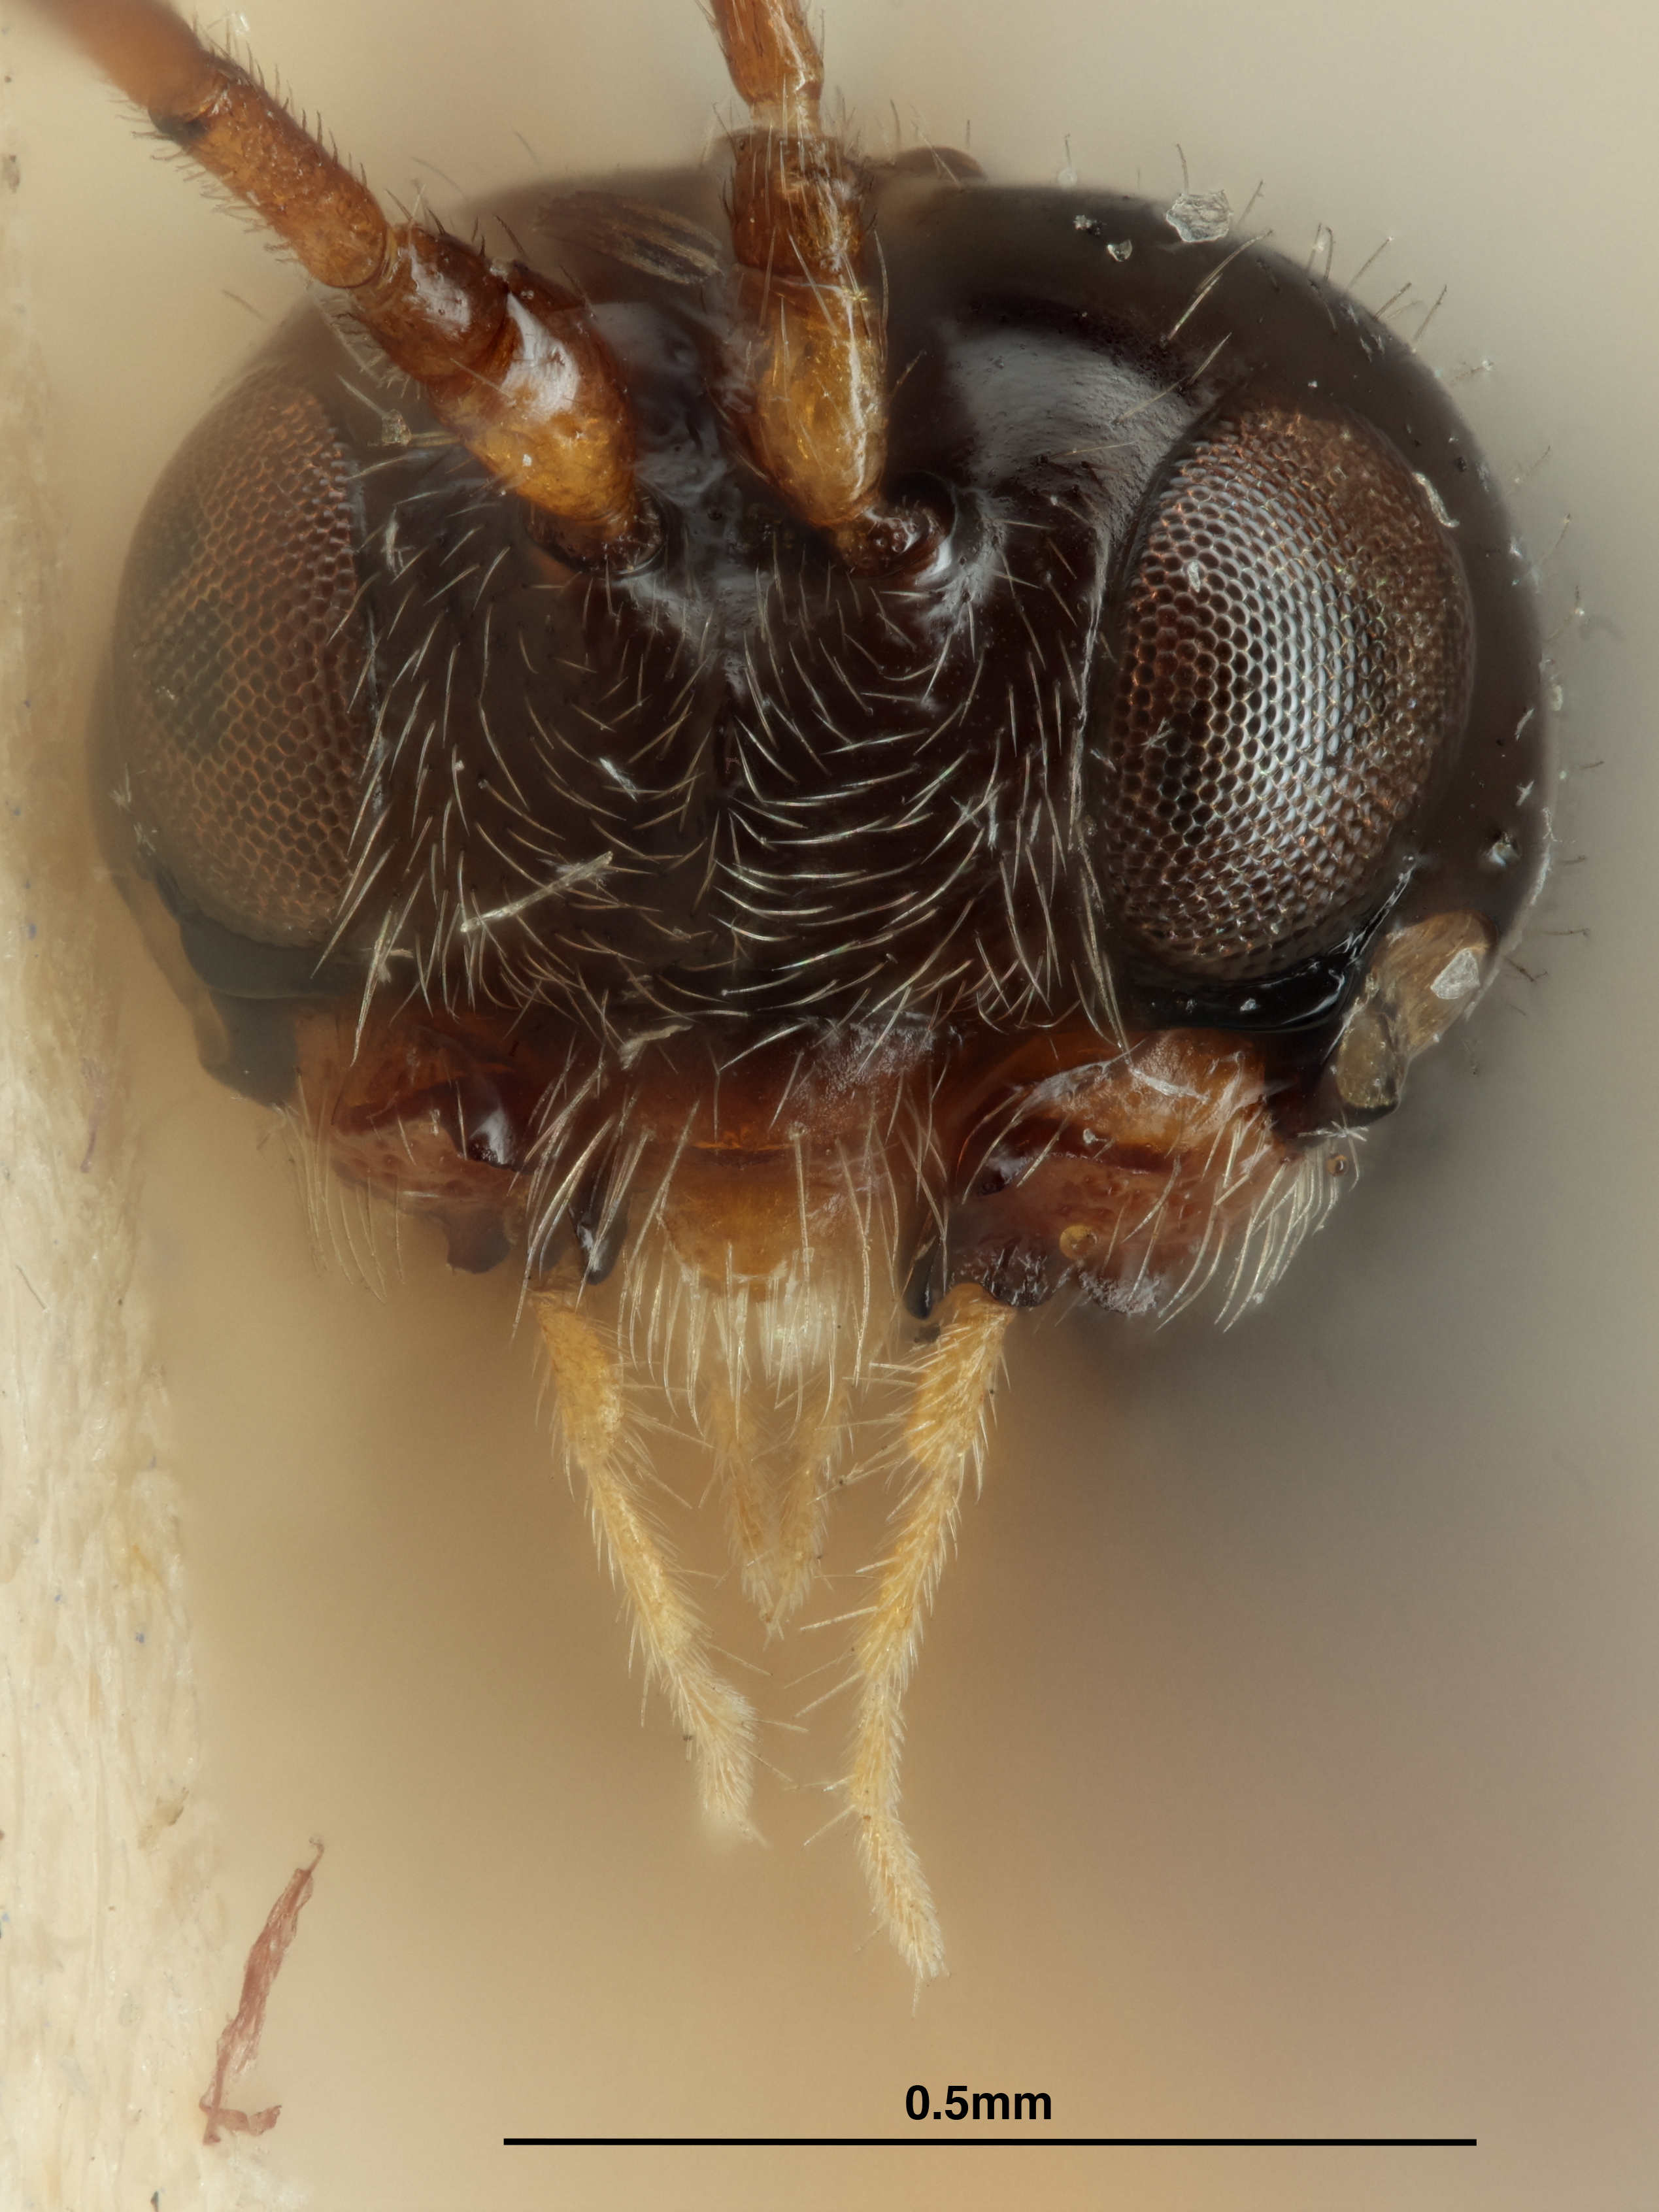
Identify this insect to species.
Dacnusa rufimarginata
